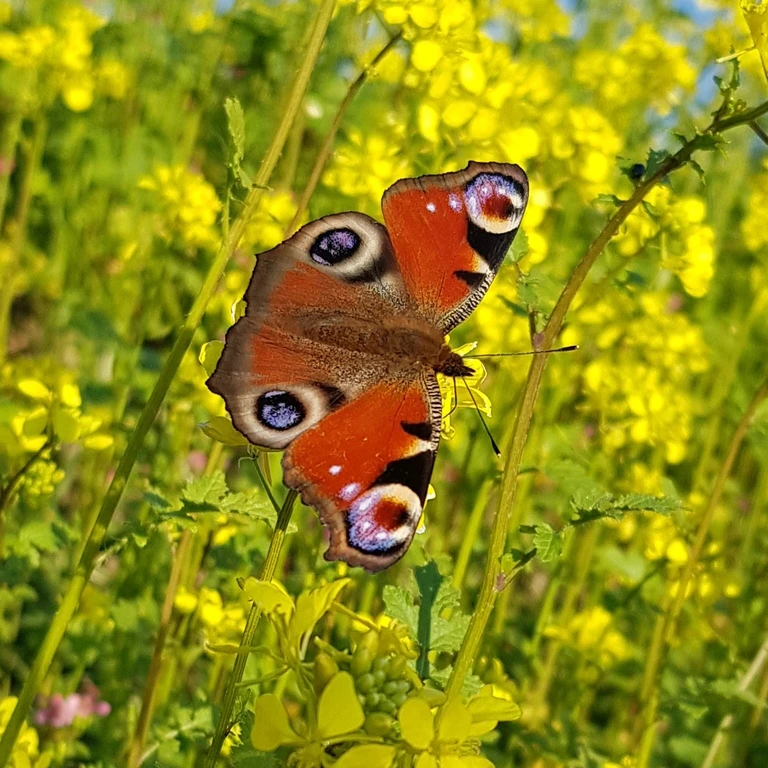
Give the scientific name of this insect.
Aglais io
